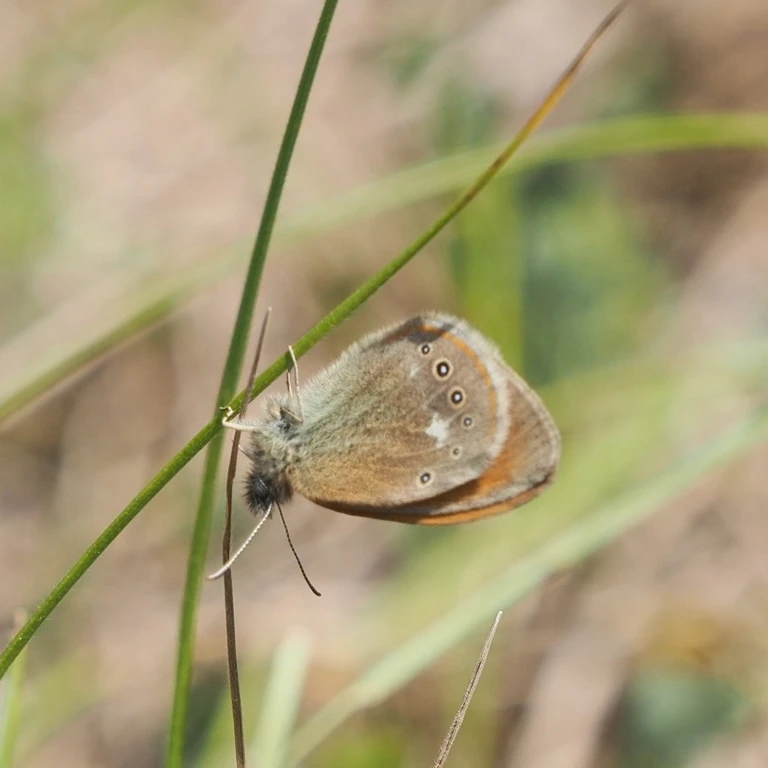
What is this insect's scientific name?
Coenonympha glycerion (also Coenonympha iphis)
